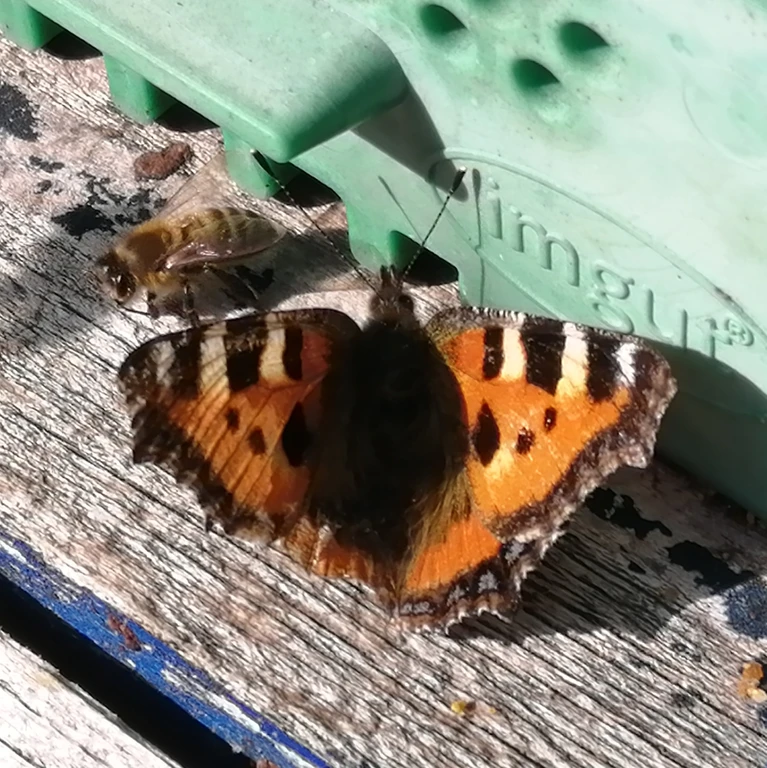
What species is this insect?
Aglais urticae
